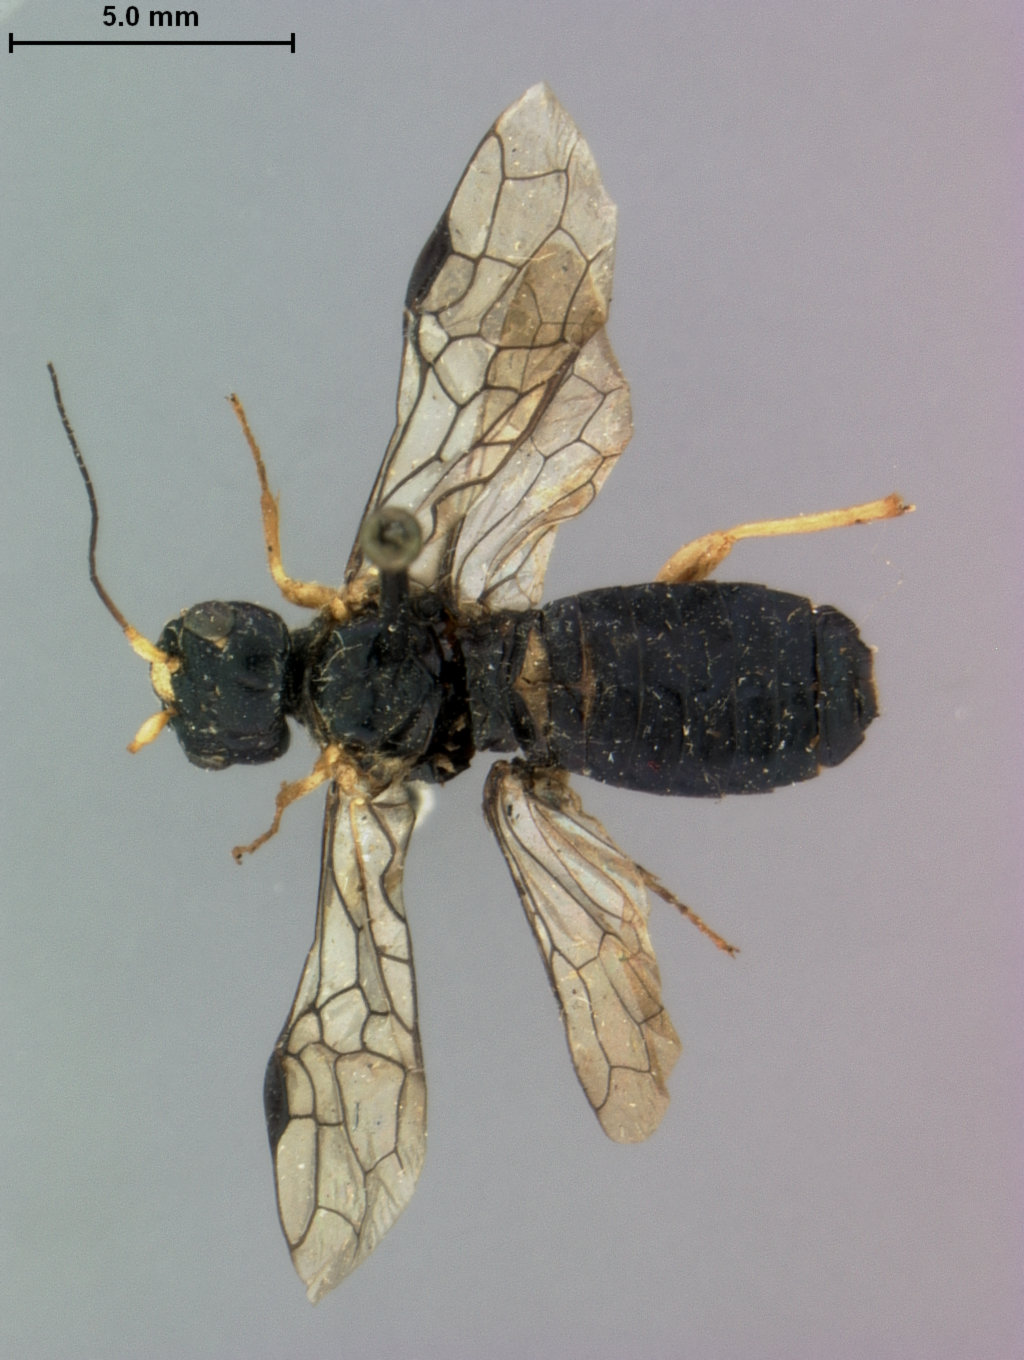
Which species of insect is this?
Cephaleia nigrocoerulea
